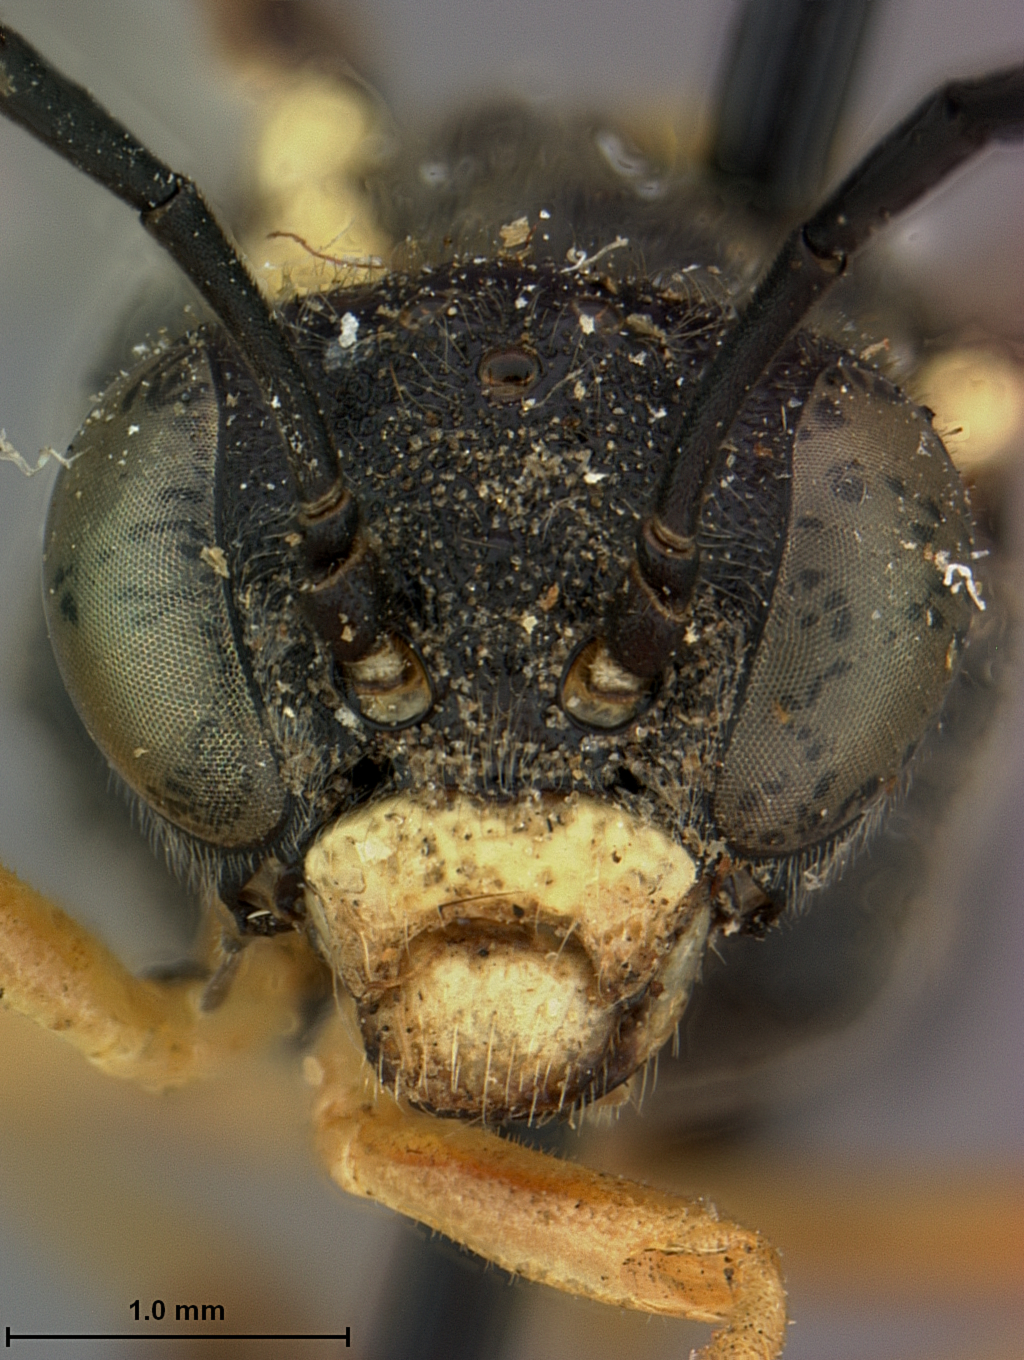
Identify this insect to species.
Macrophya zabriskiei
